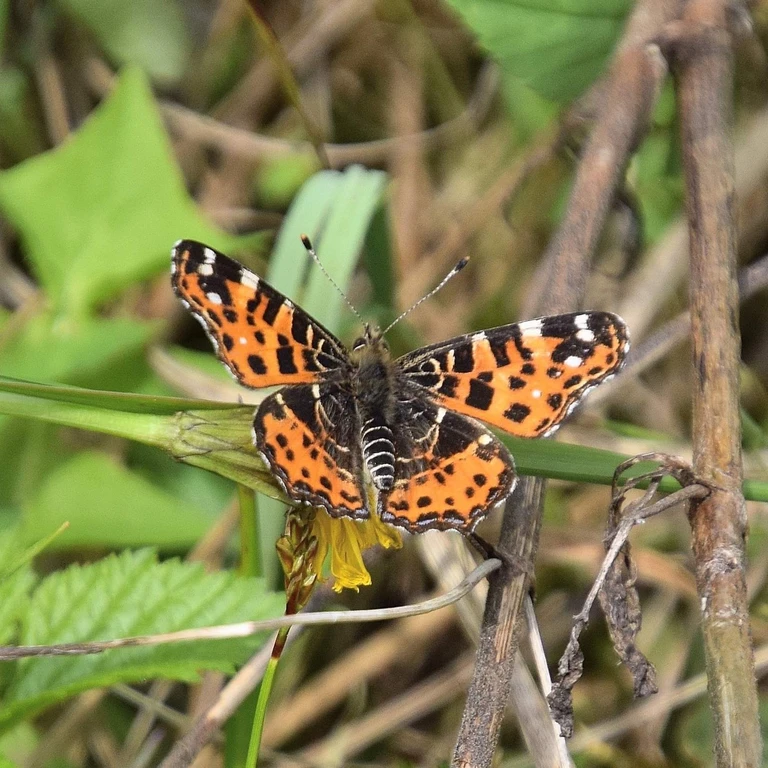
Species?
Araschnia levana
